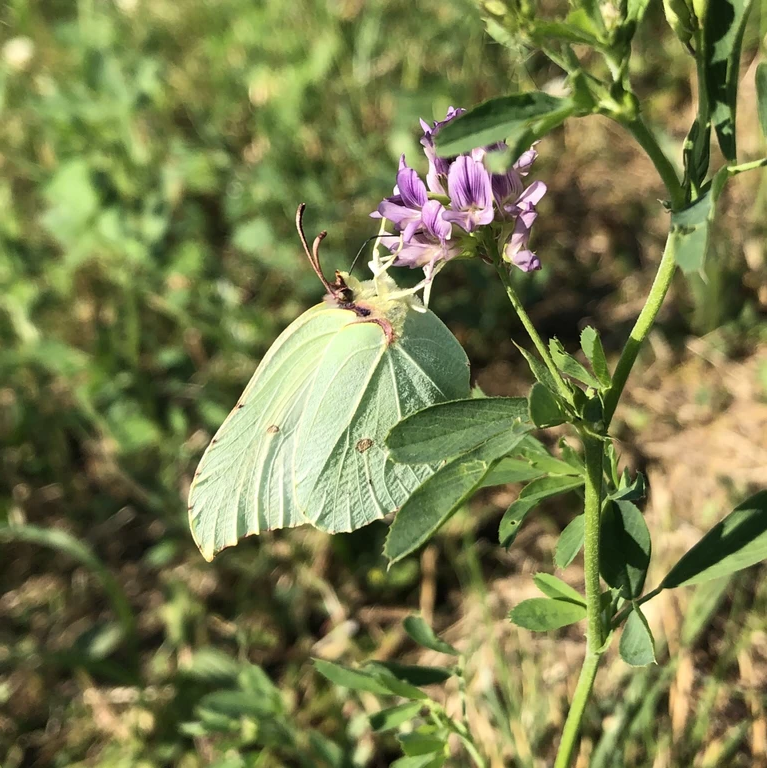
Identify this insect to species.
Gonepteryx rhamni
